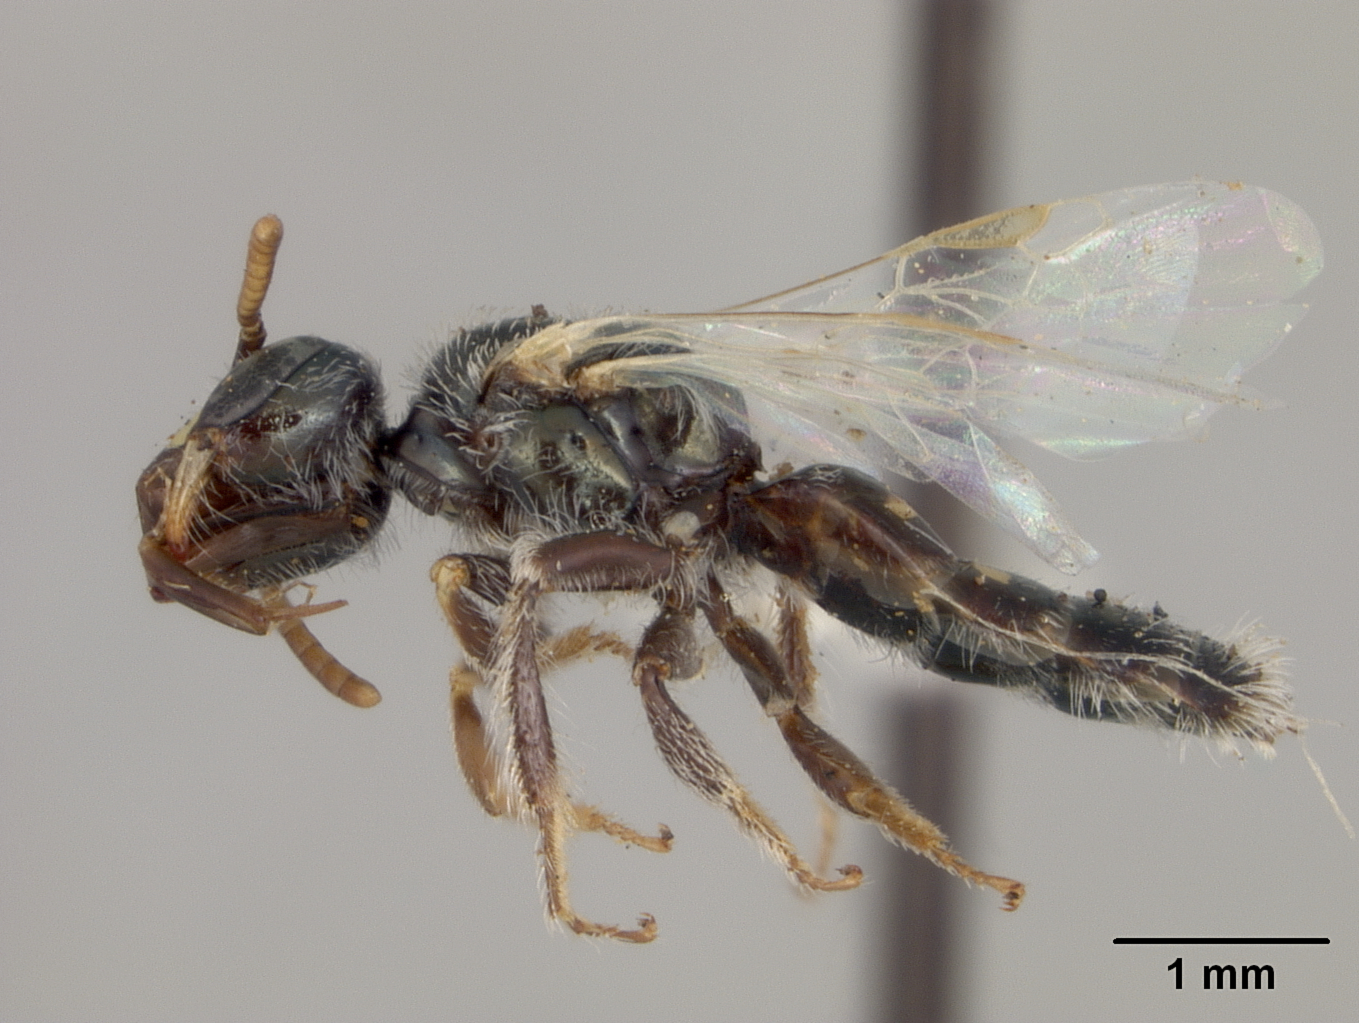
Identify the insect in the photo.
Perdita lateralis
